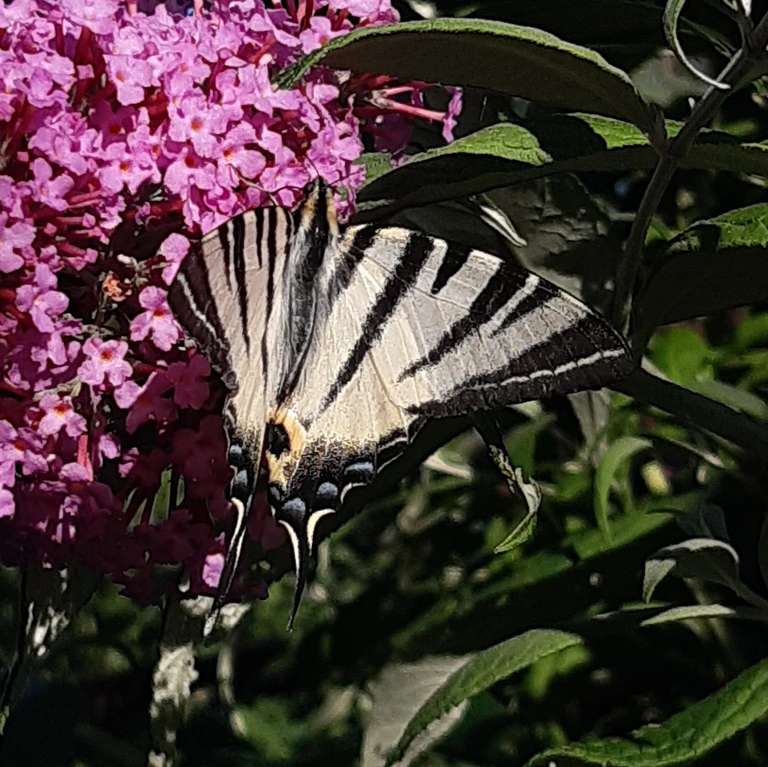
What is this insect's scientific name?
Iphiclides podalirius
